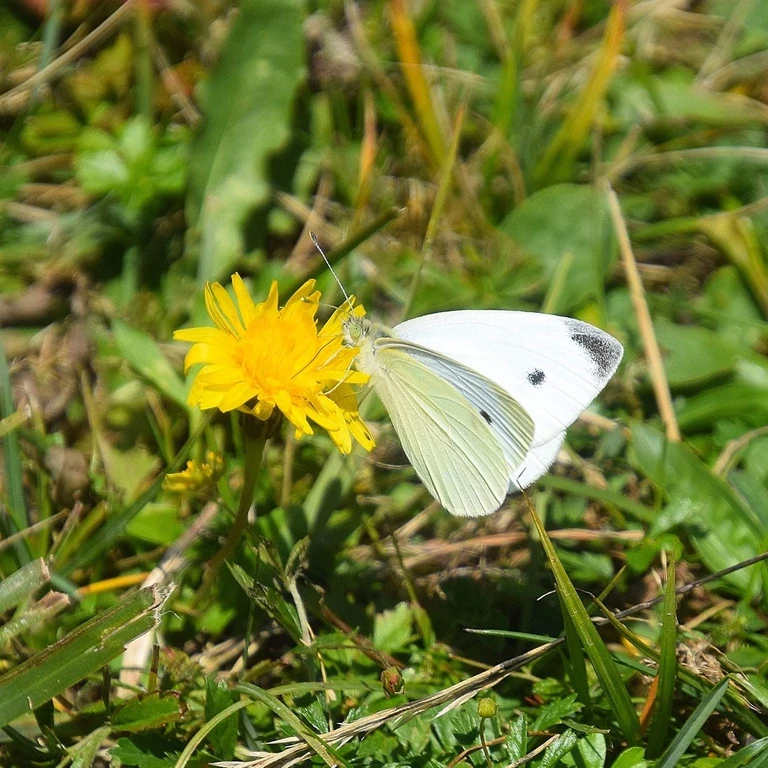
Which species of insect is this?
Pieris rapae
